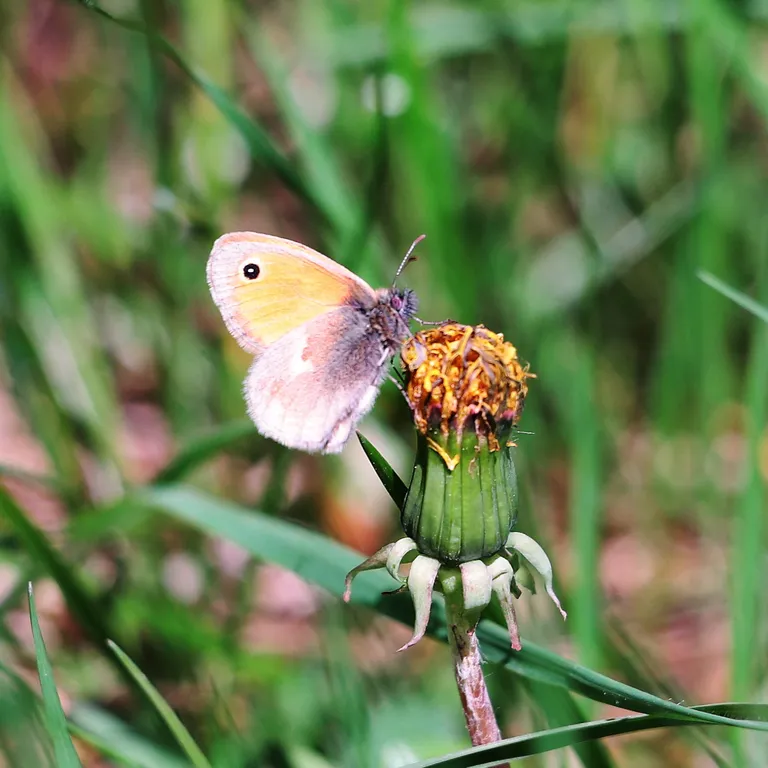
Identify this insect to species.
Coenonympha pamphilus
